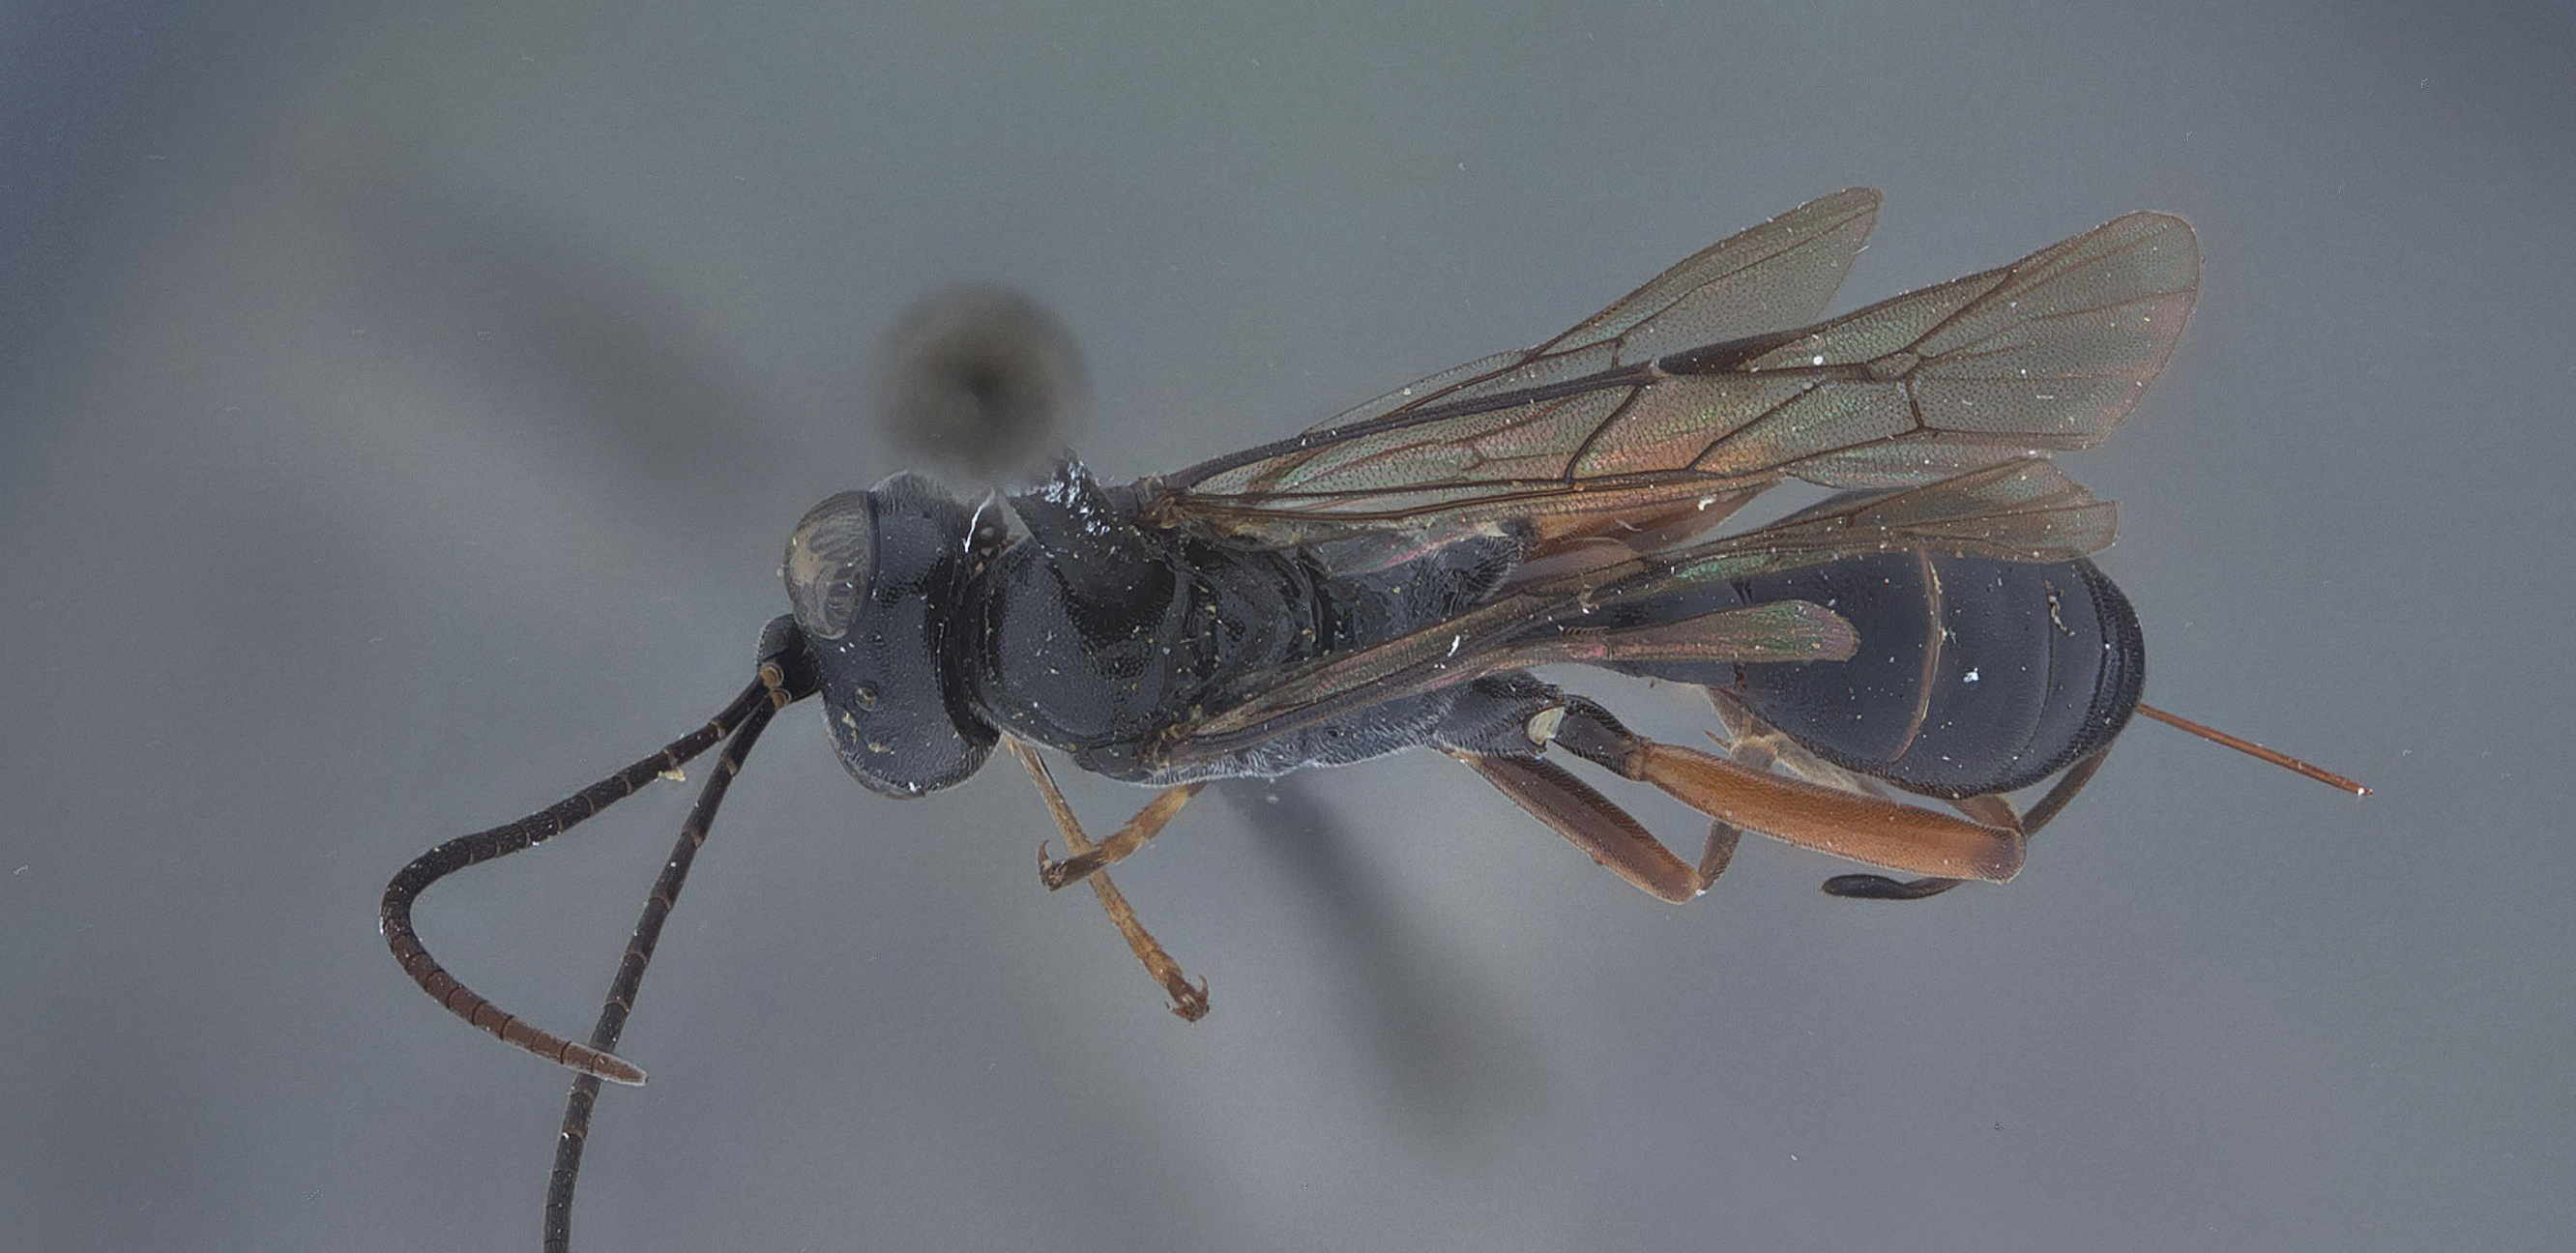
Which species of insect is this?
Aritranis imitator
